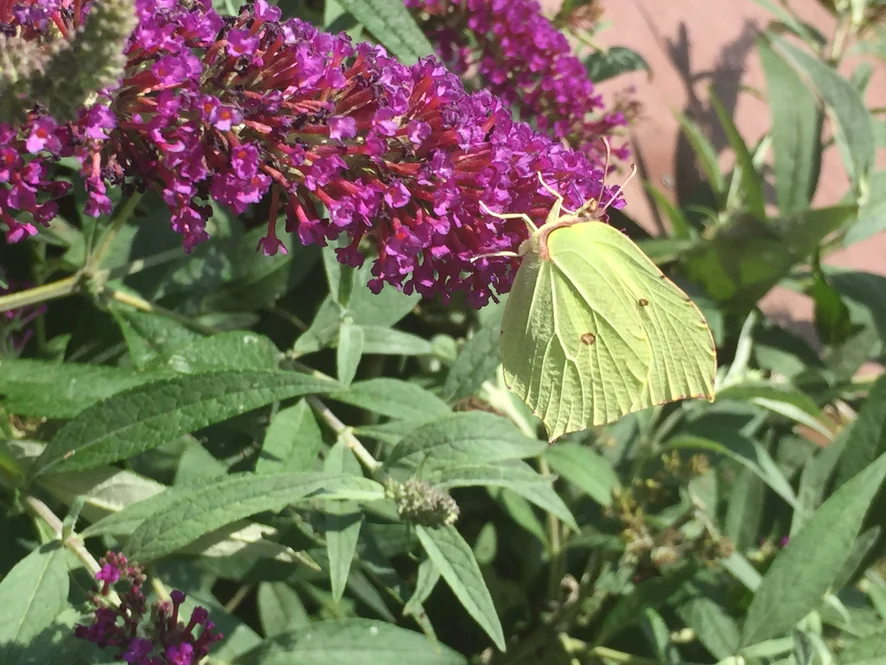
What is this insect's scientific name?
Gonepteryx rhamni
